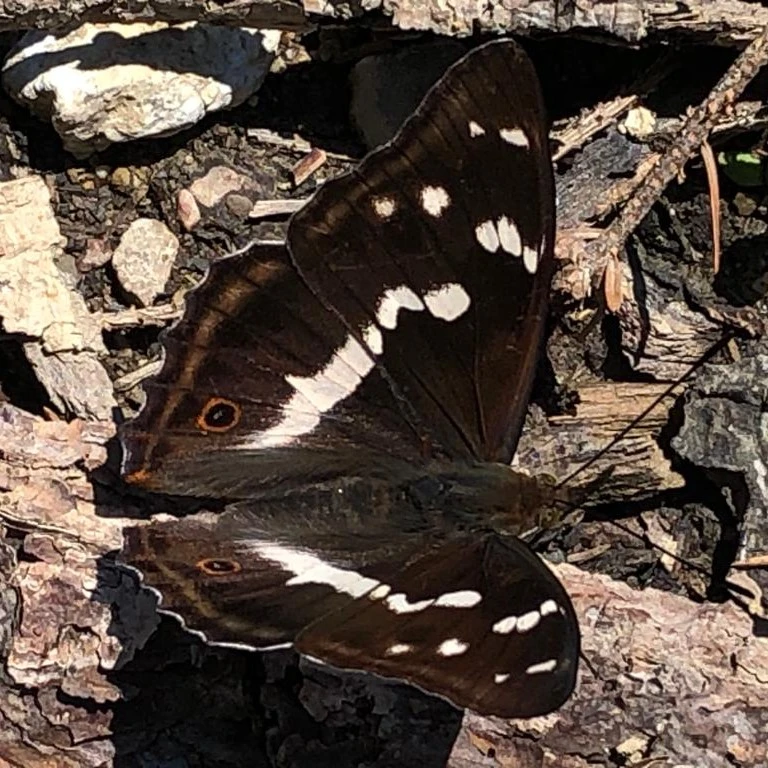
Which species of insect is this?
Apatura iris
